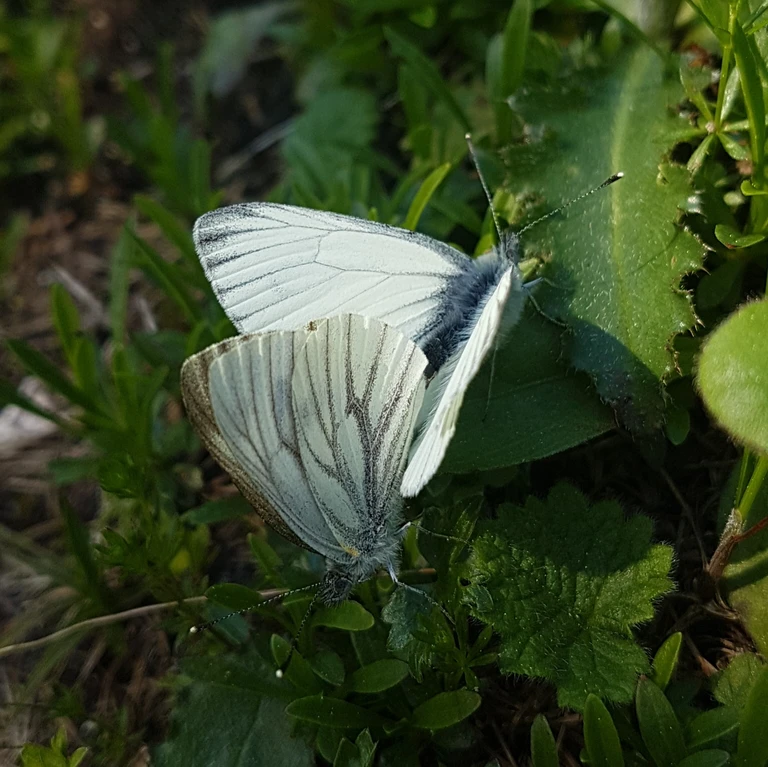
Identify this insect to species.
Pieris bryoniae
